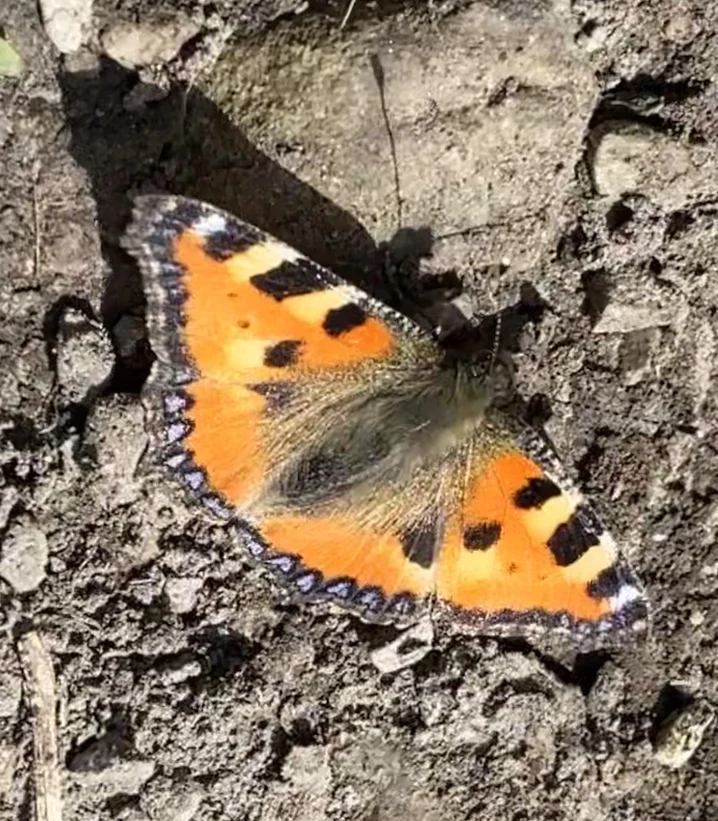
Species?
Aglais urticae
